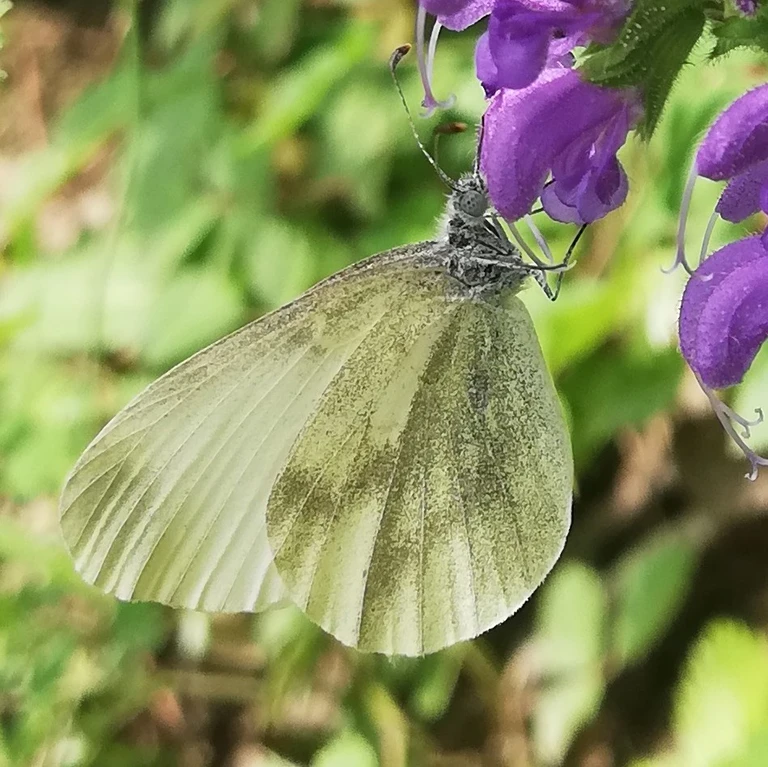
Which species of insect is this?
Leptidea sinapis/juvernica
